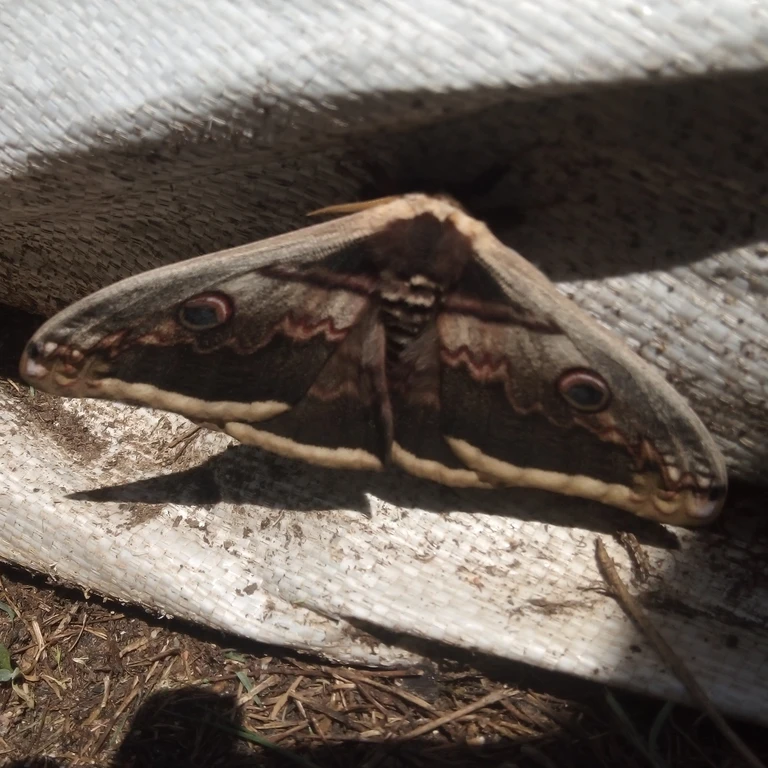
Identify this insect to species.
Saturnia pyri
